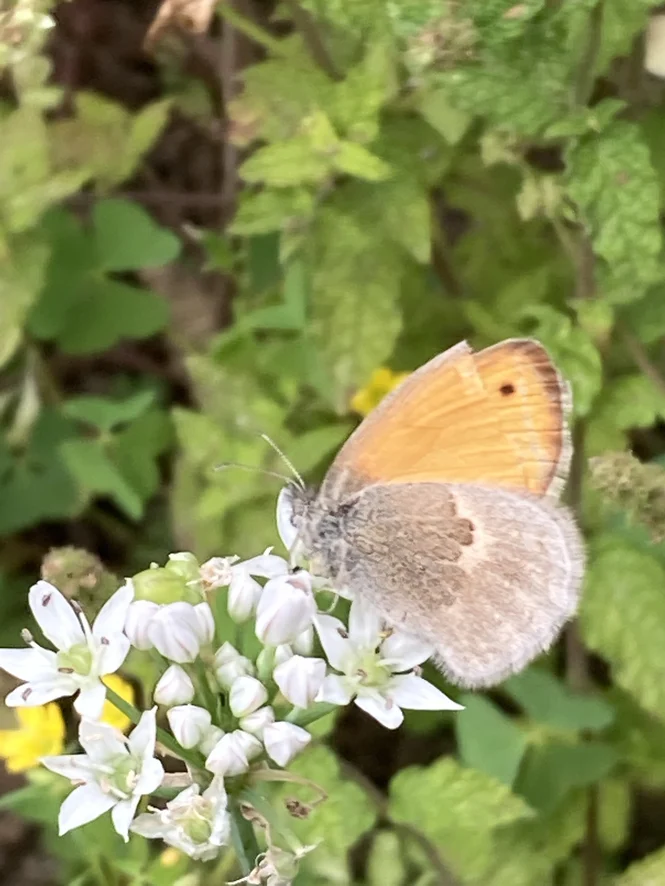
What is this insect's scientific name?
Coenonympha pamphilus
